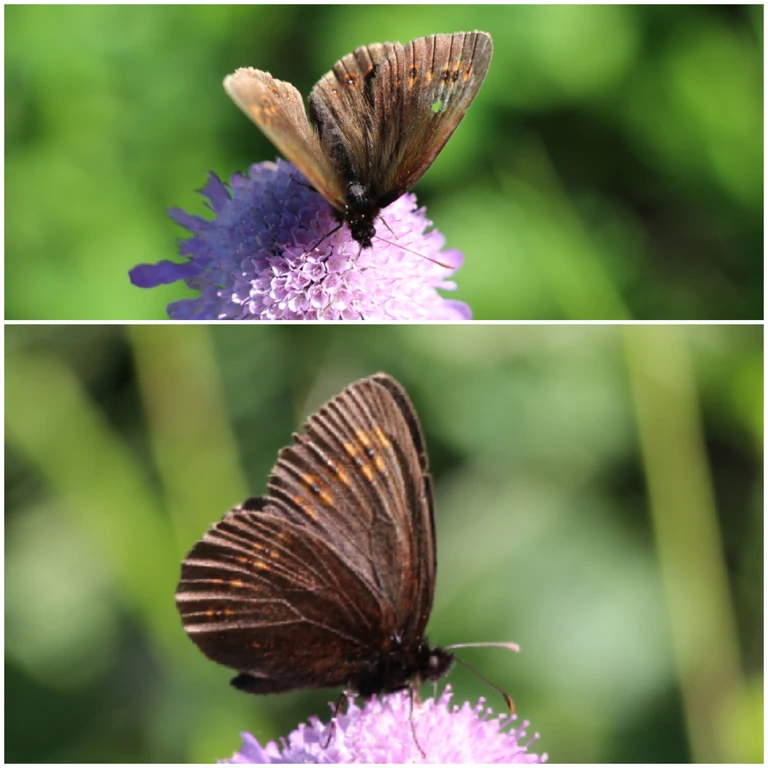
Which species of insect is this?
Erebia alberganus
